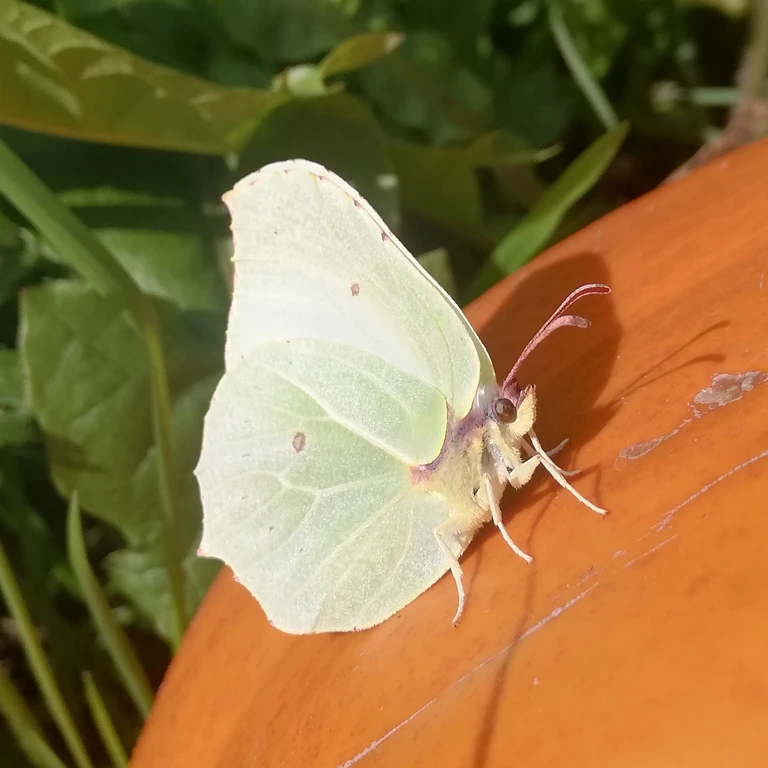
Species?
Gonepteryx rhamni
